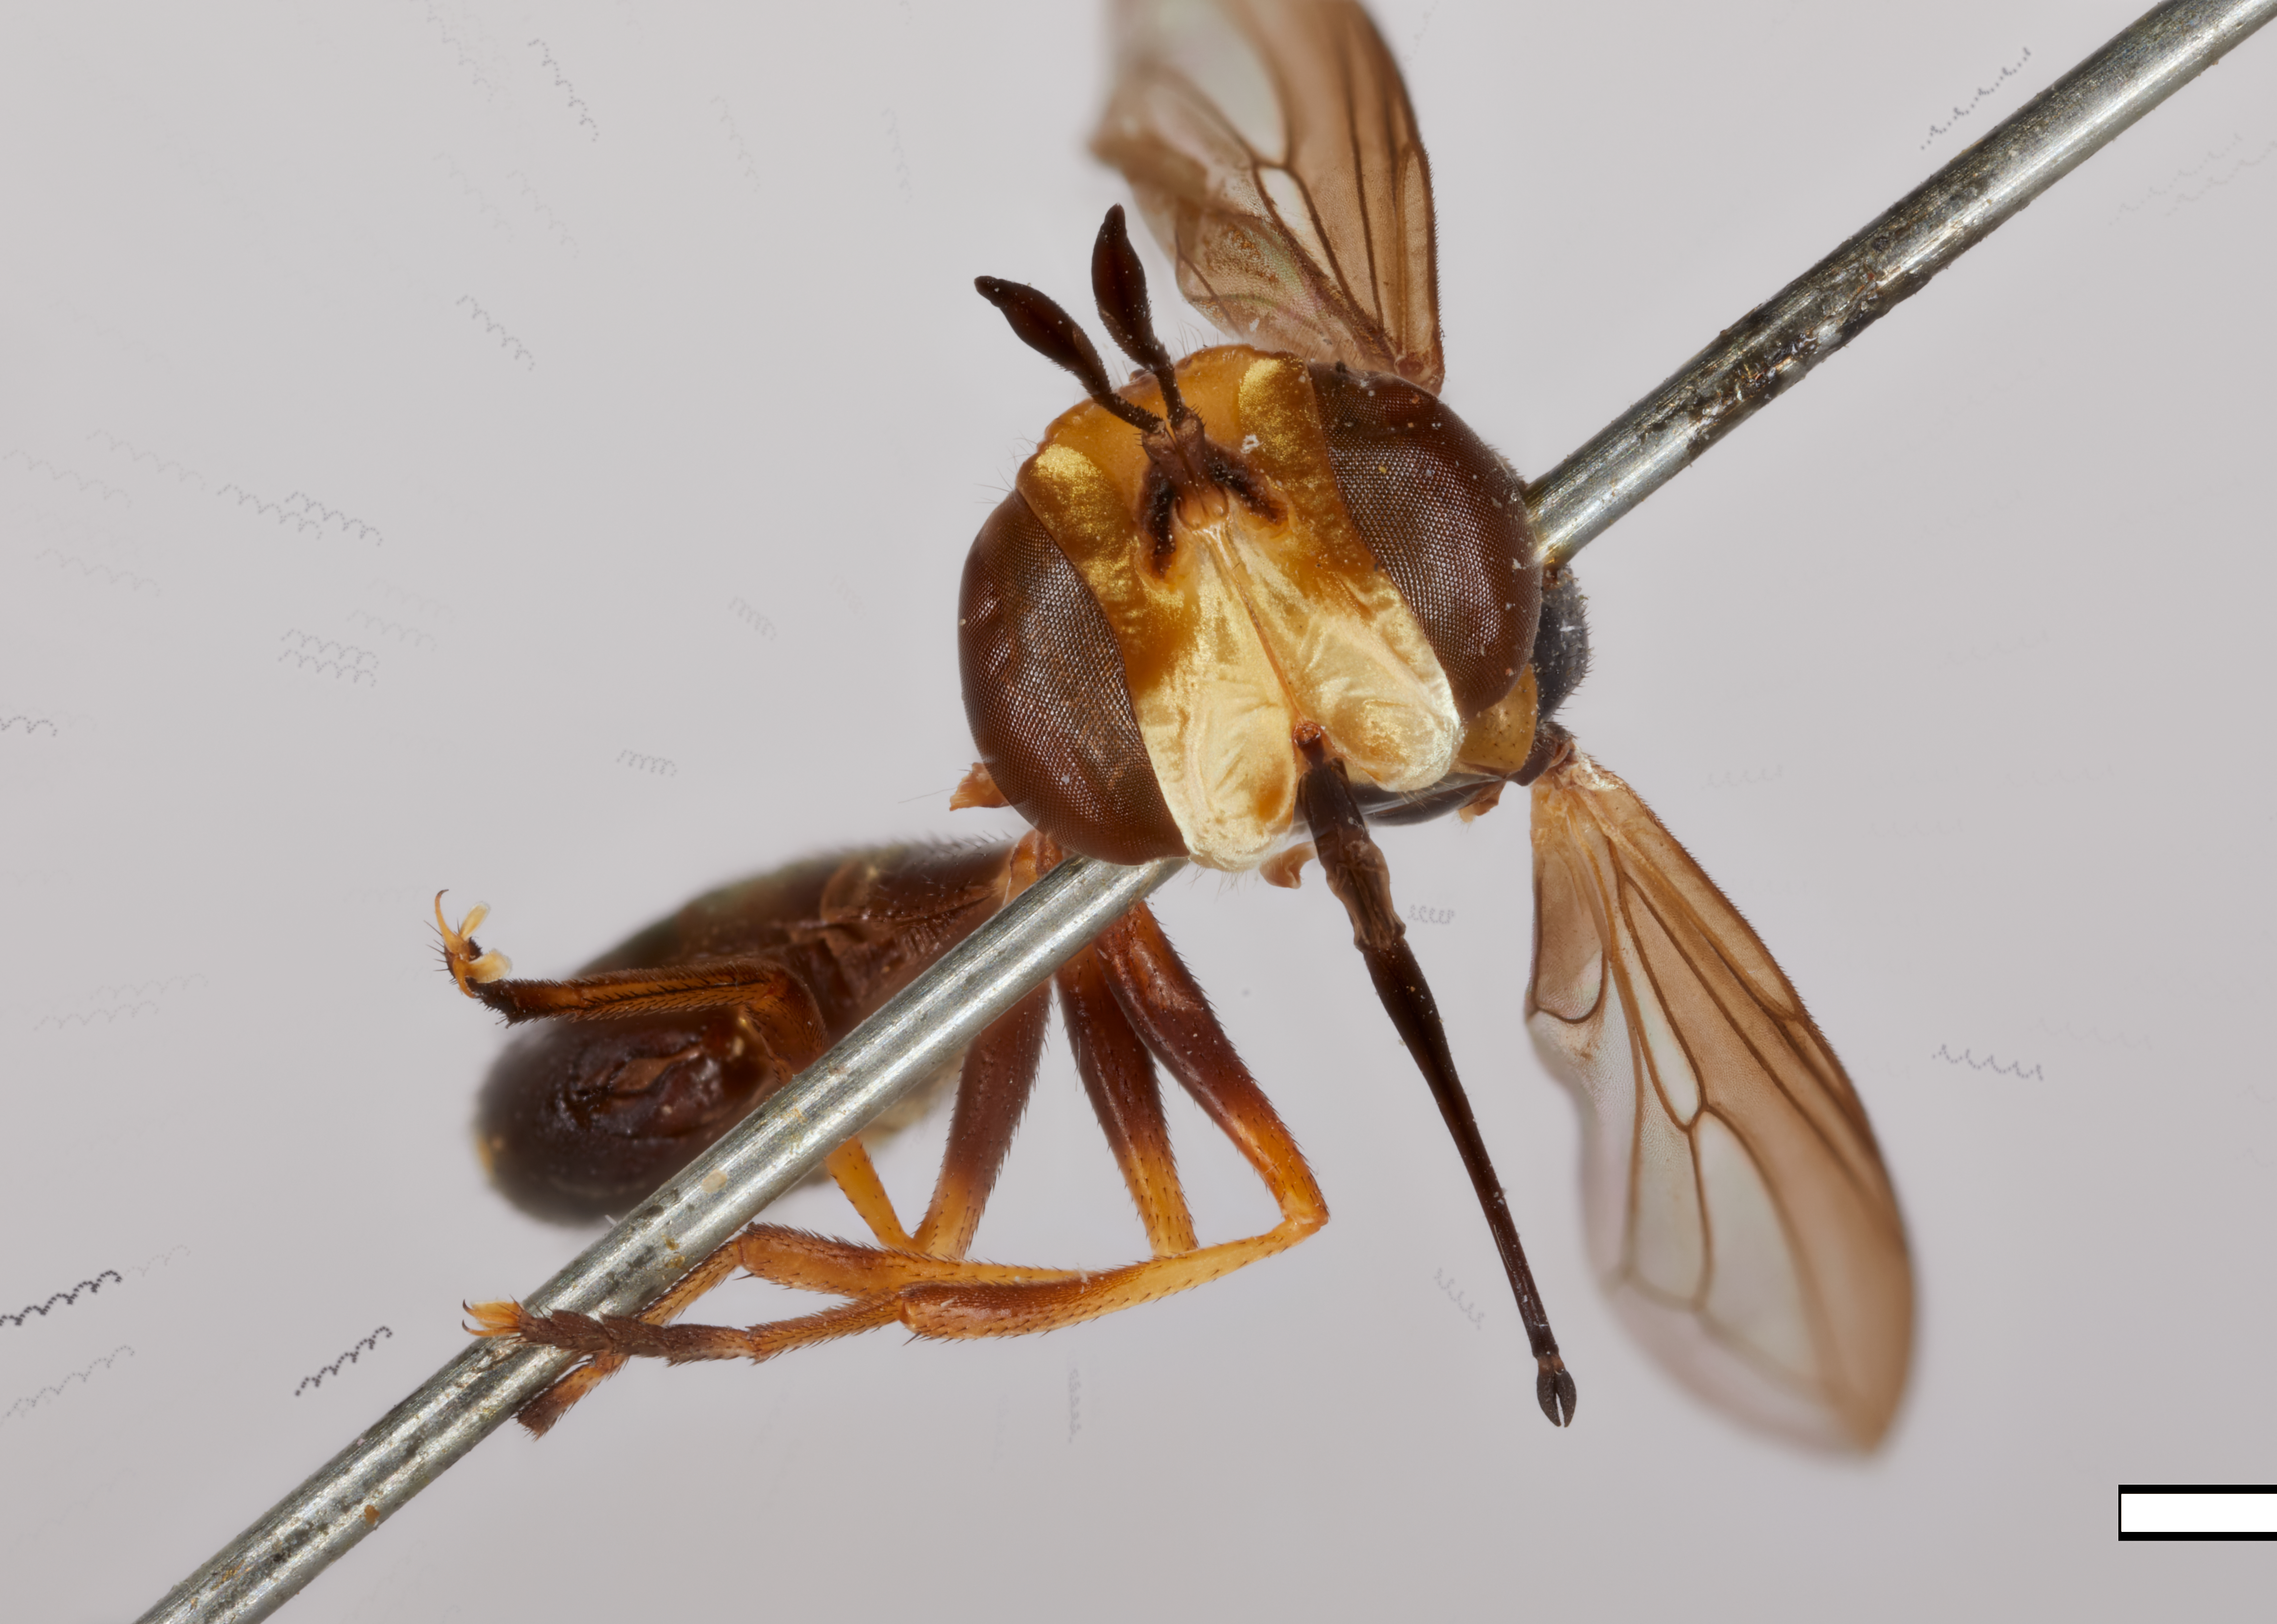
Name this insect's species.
Tropidomyia aureifacies
